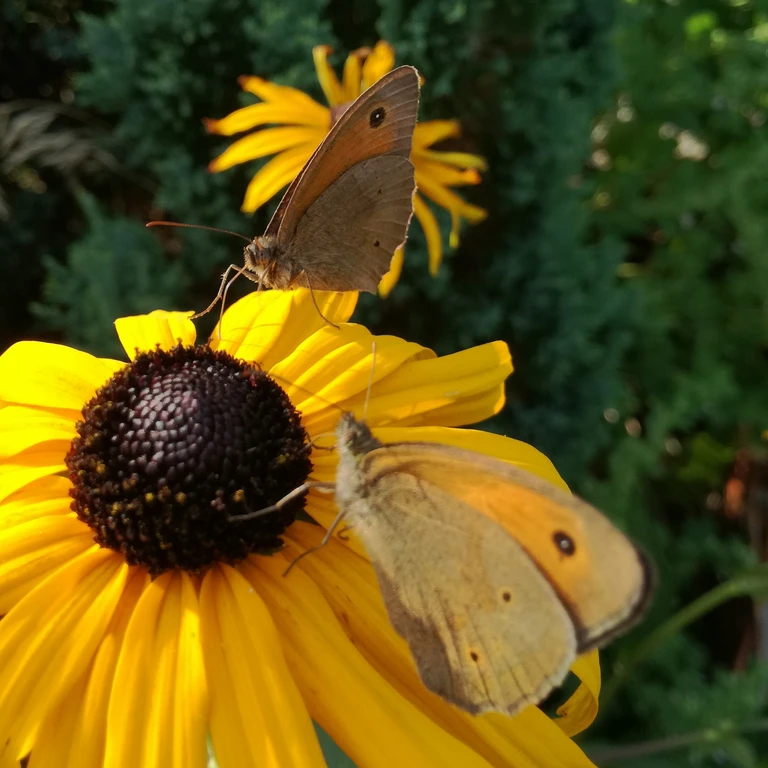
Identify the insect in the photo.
Maniola jurtina
